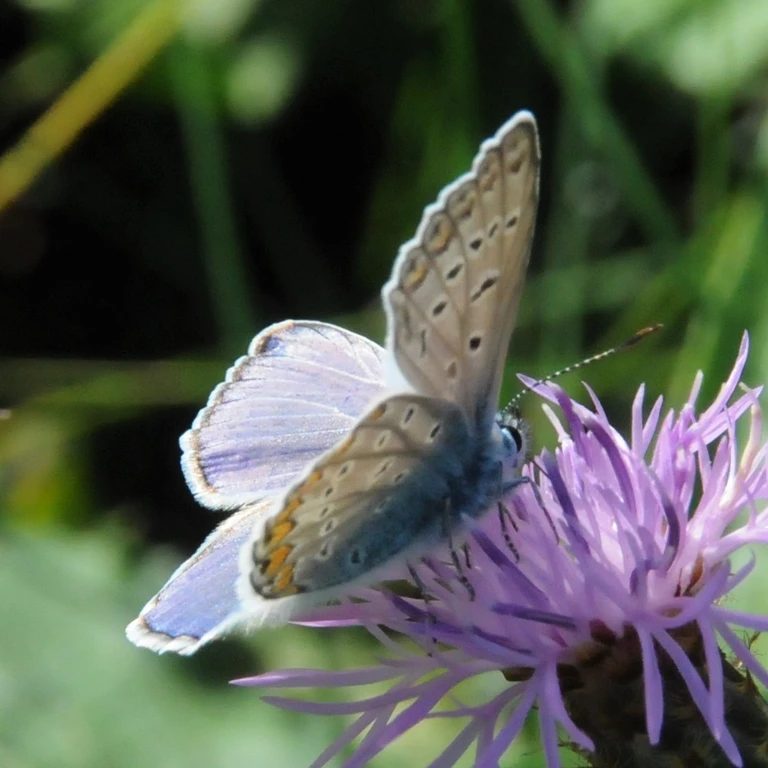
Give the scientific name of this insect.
Polyommatus icarus
